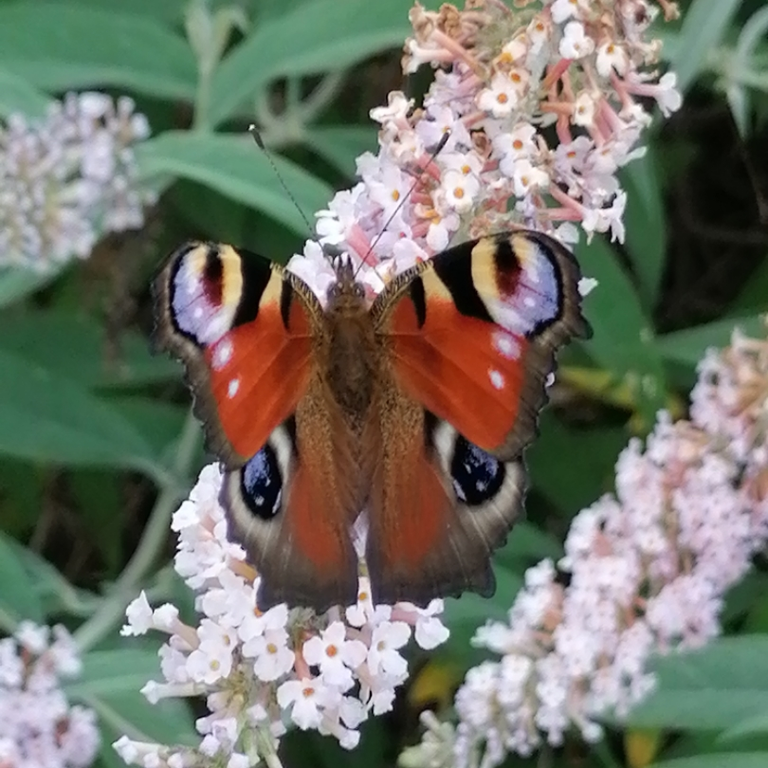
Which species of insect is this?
Aglais io
